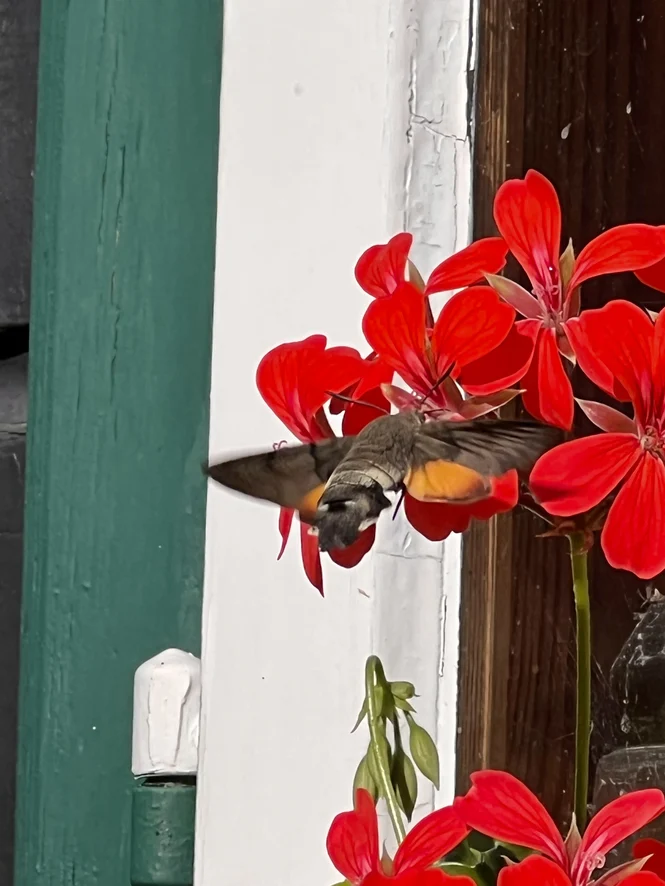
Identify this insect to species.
Macroglossum stellatarum
